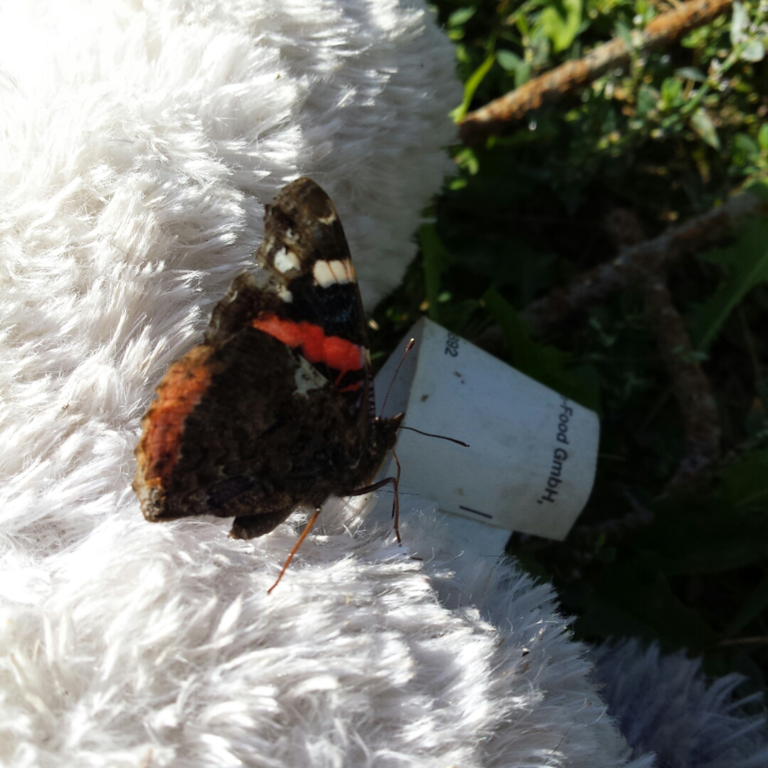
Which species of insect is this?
Vanessa atalanta
